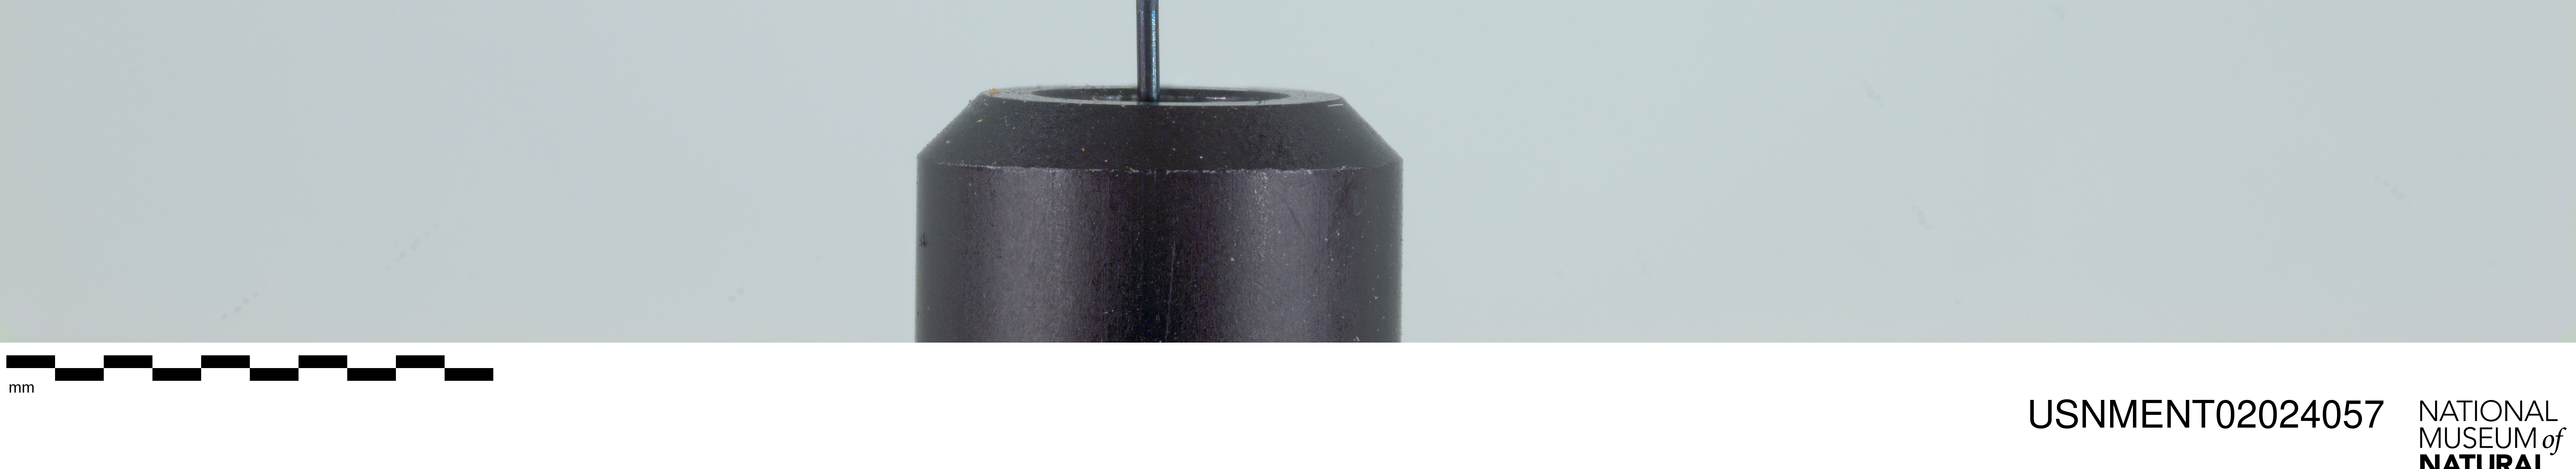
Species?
Sarcophaga taenionota
